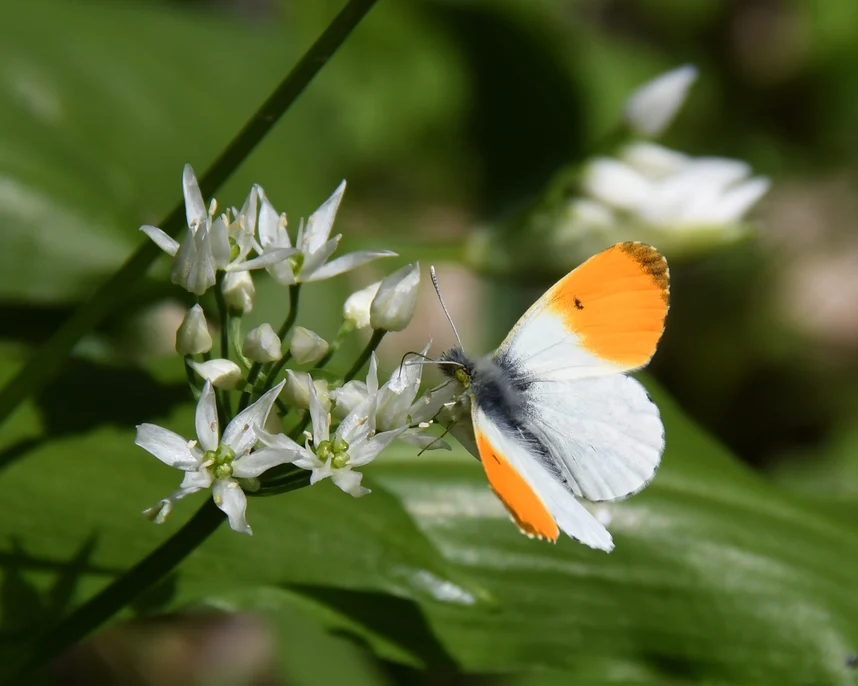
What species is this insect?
Anthocharis cardamines
